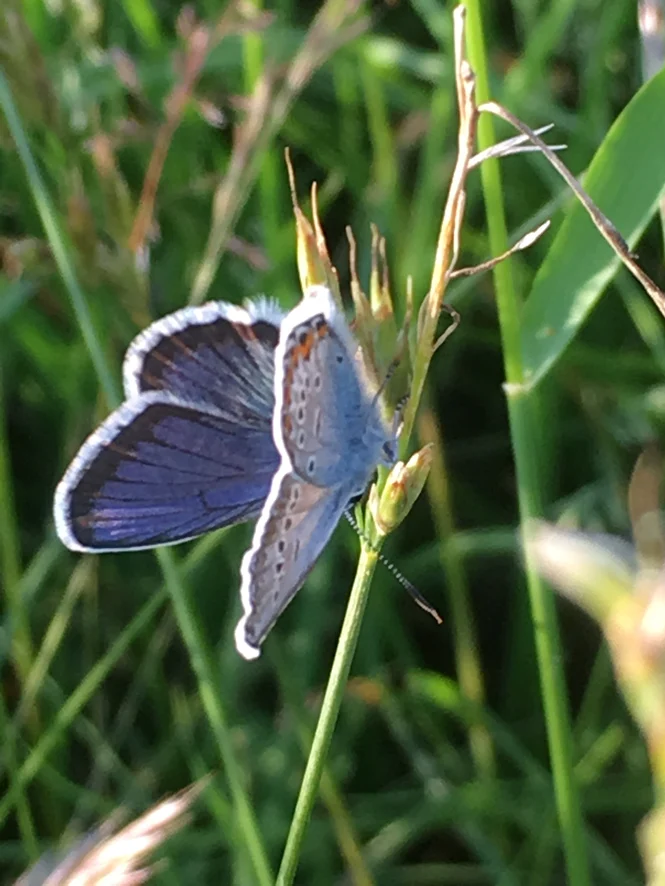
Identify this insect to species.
Plebejus argus
